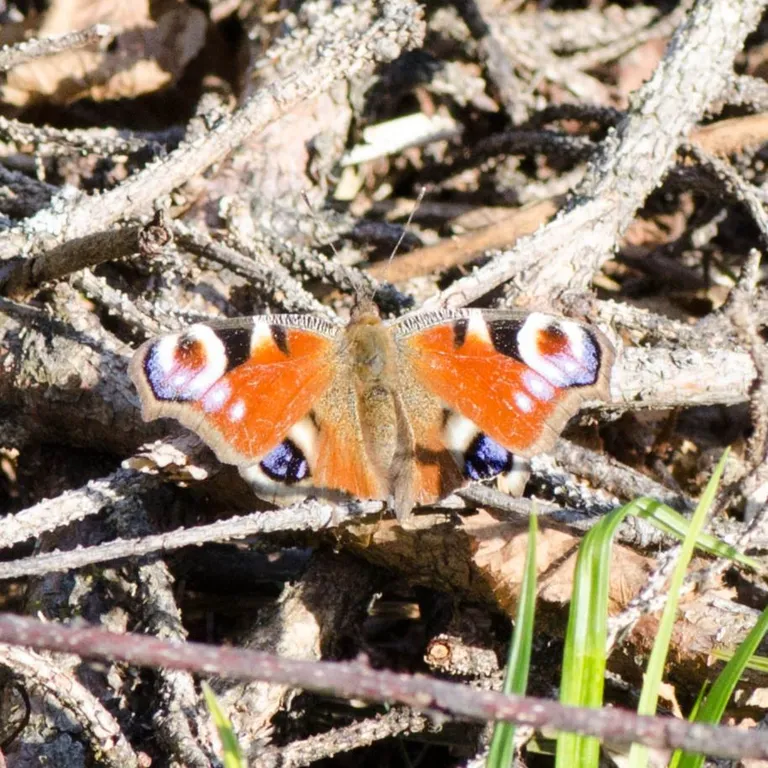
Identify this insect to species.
Aglais io
